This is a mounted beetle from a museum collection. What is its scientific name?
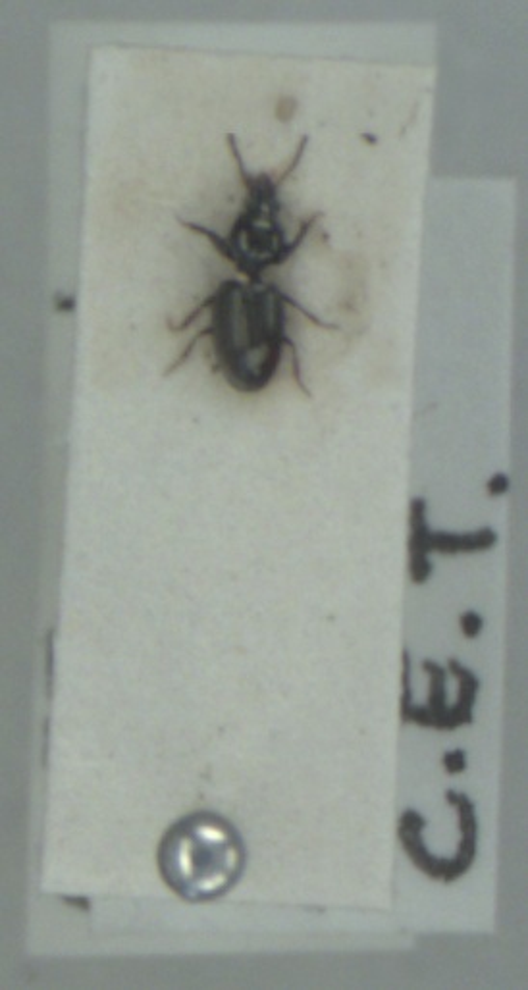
Dyschirius aeneus
